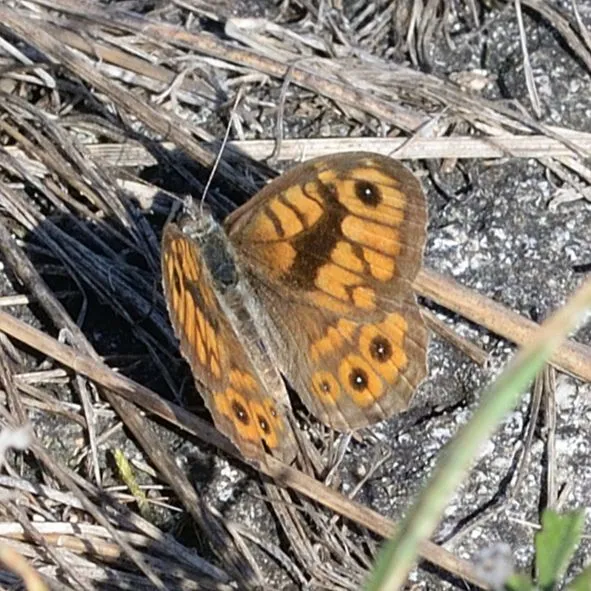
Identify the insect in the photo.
Lasiommata megera (also Pararge megera)
